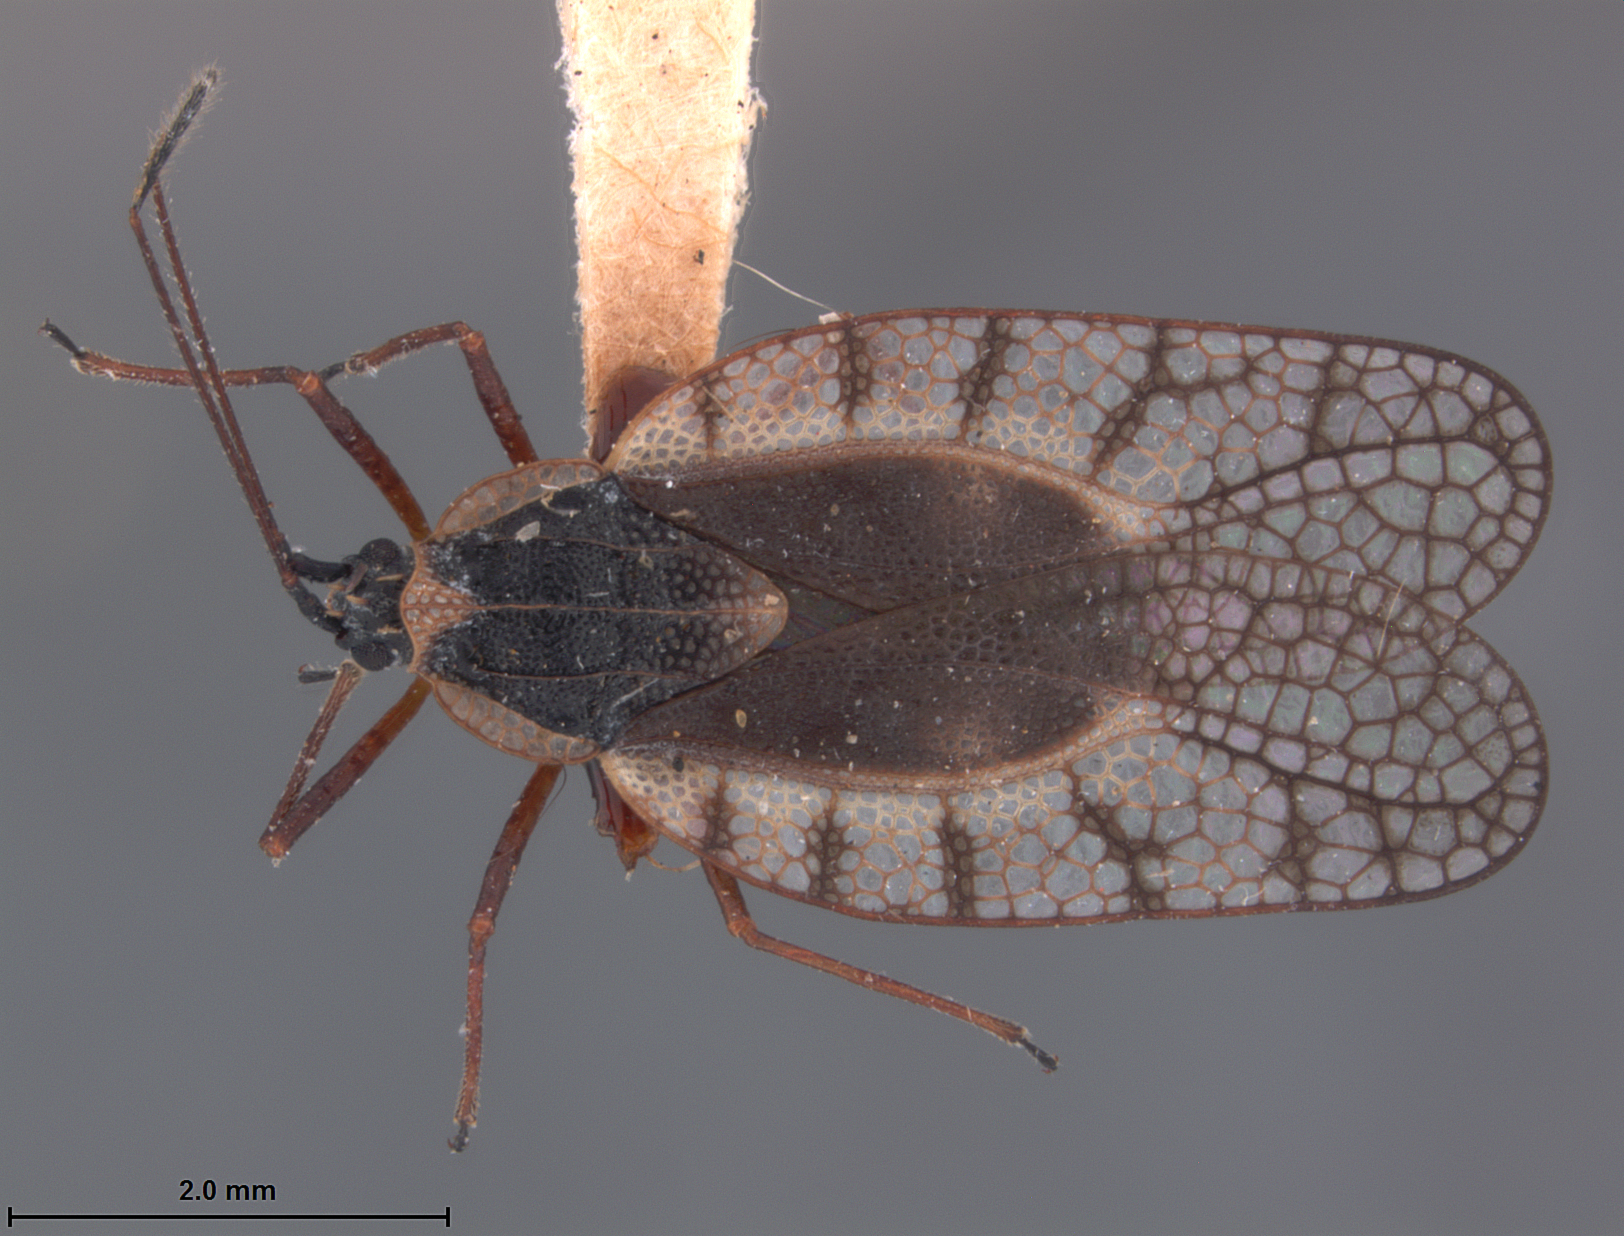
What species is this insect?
Leptodictya formosatis
